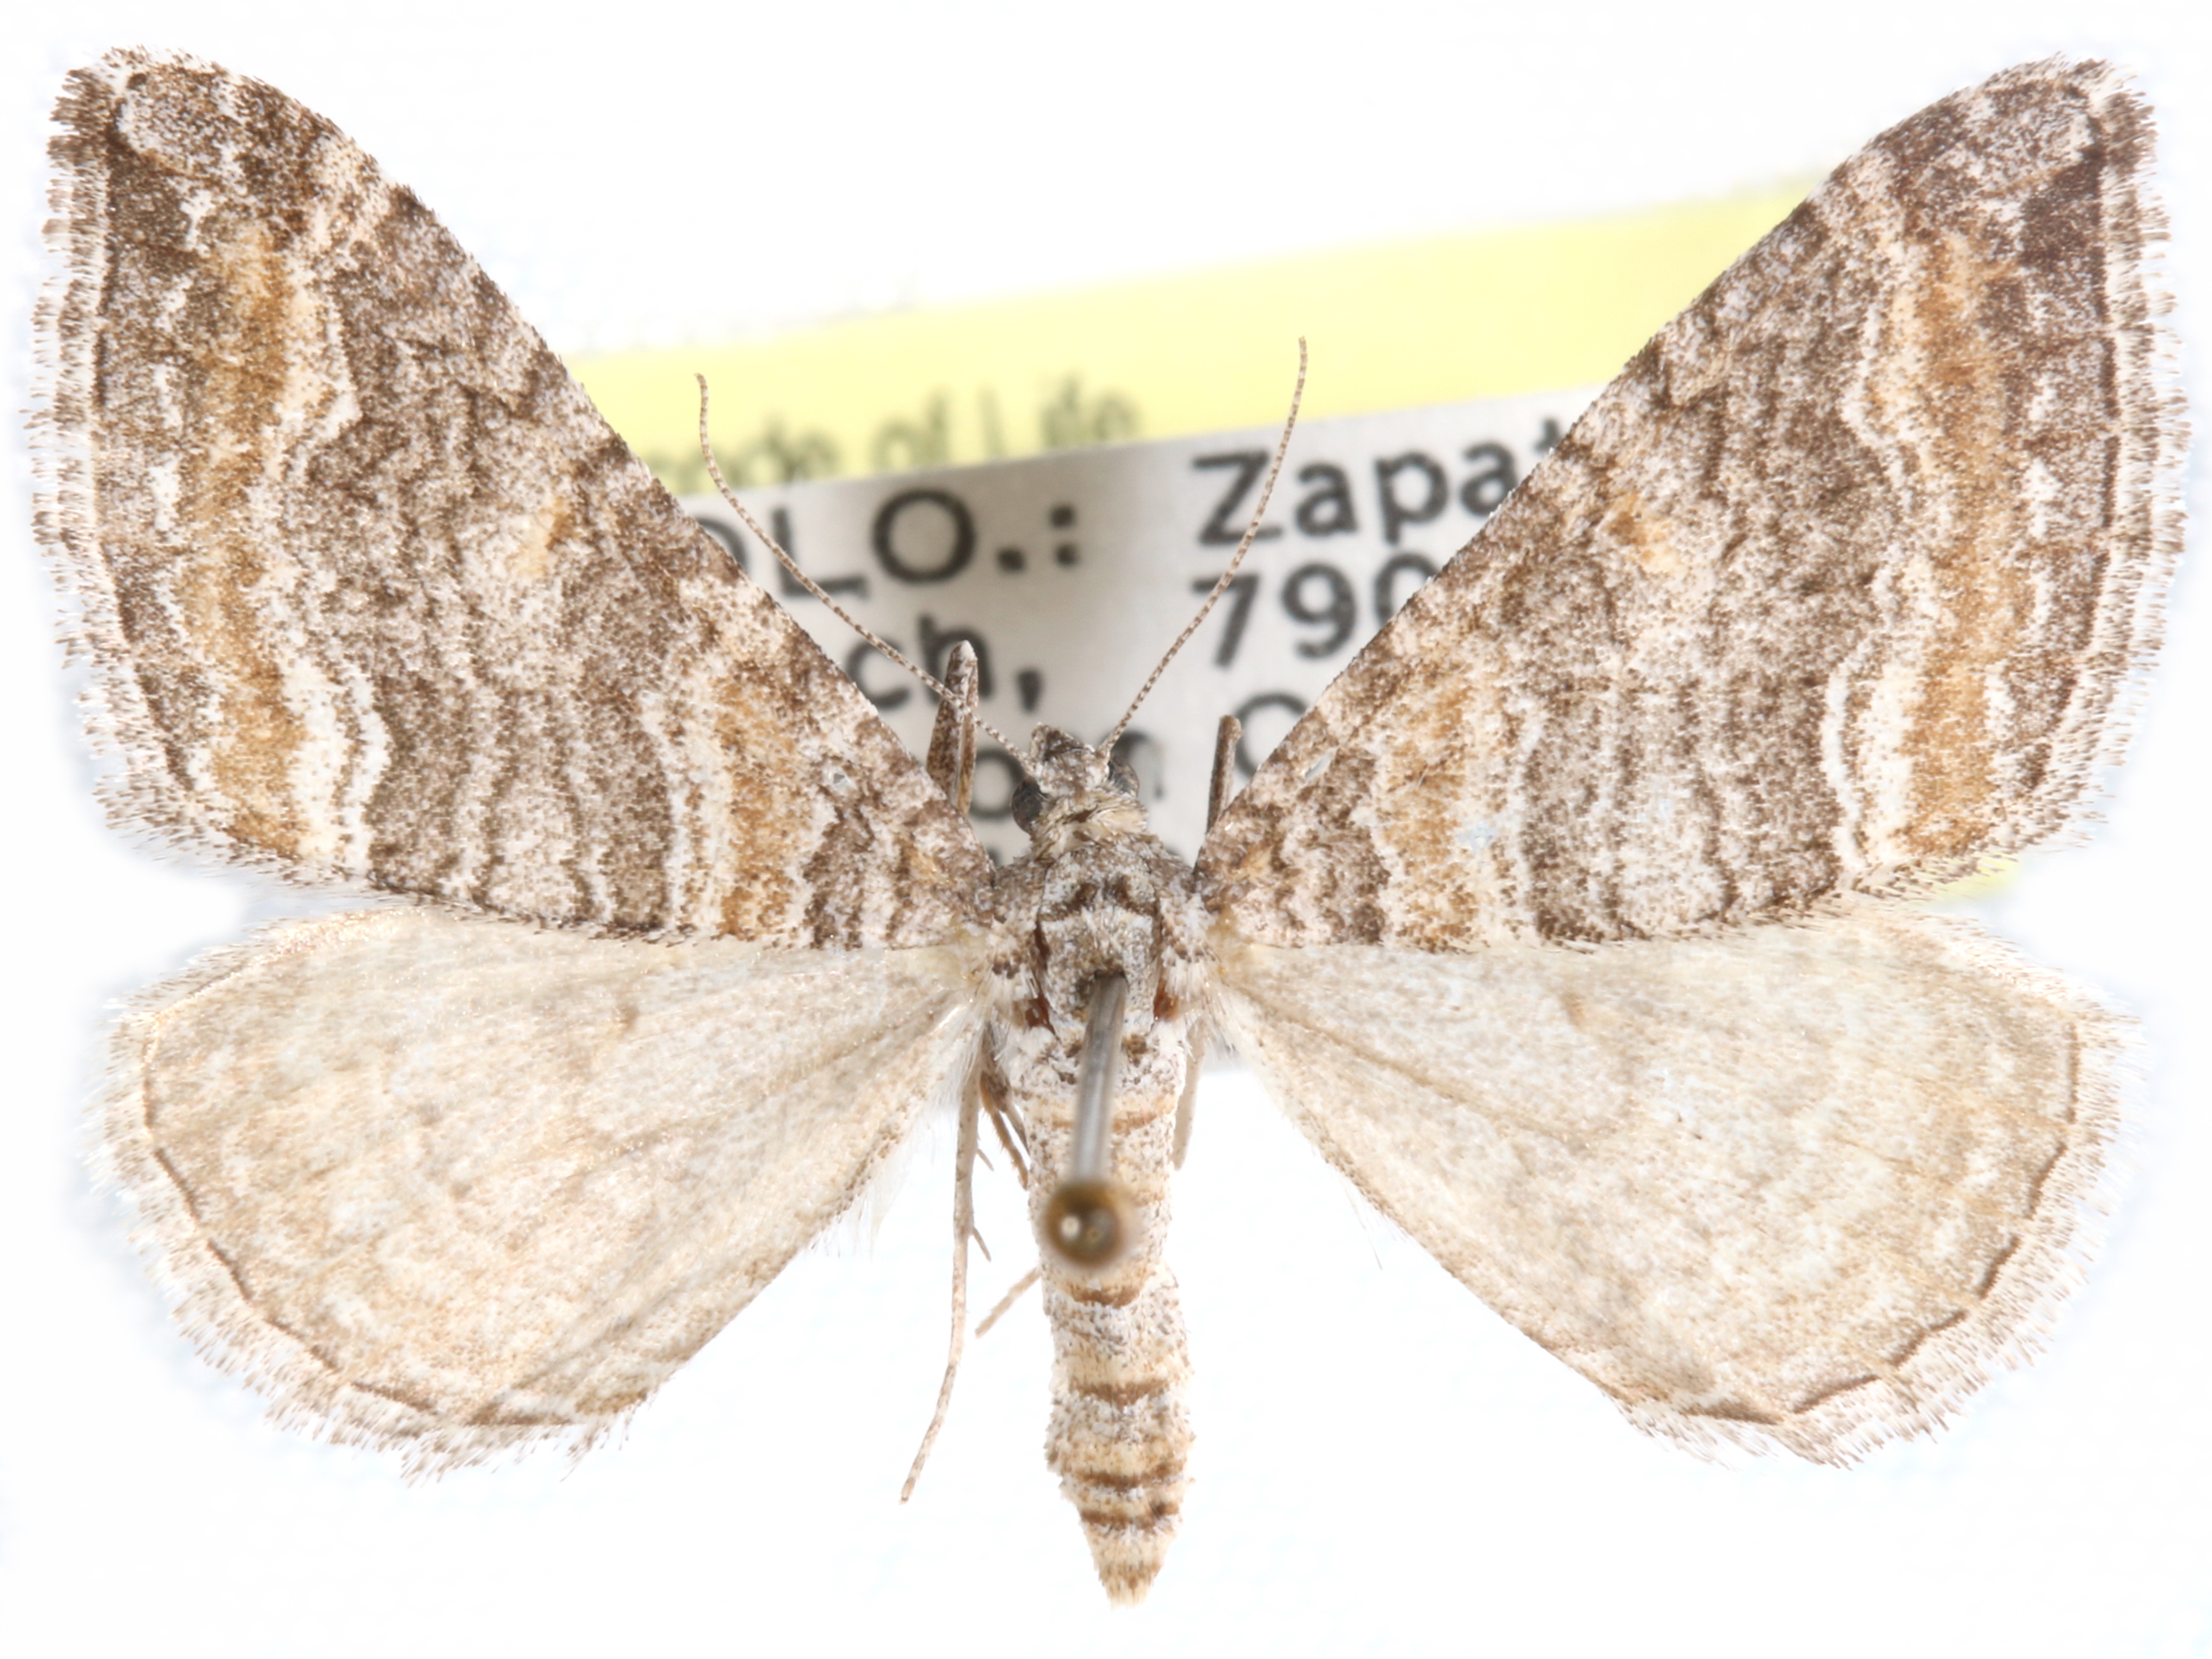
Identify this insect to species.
Perizoma custodiata
